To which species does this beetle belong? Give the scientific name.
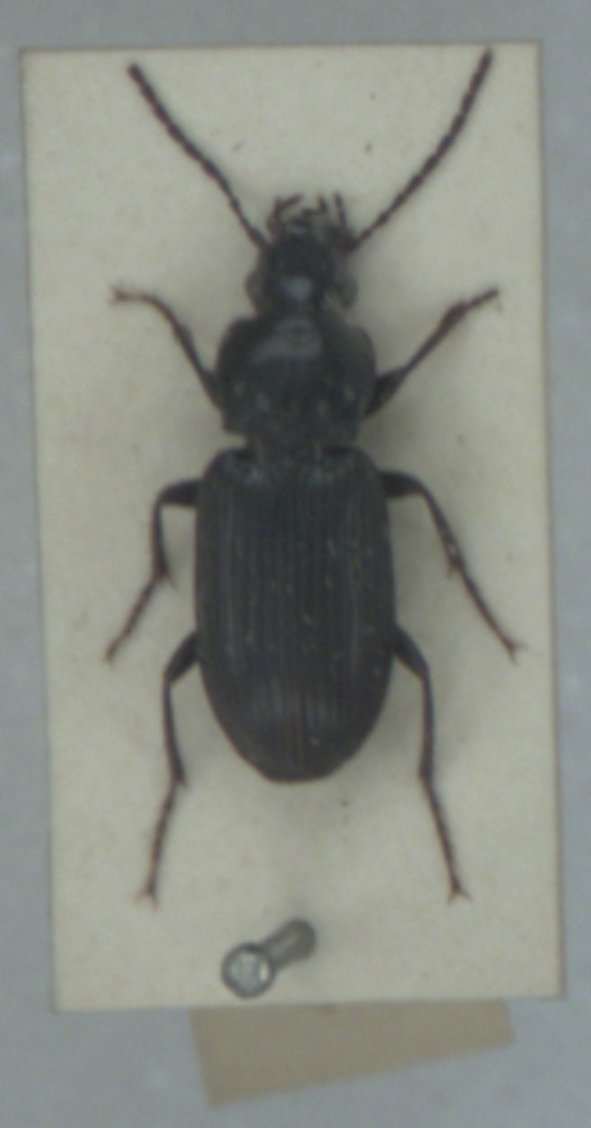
Pterostichus gracilis
